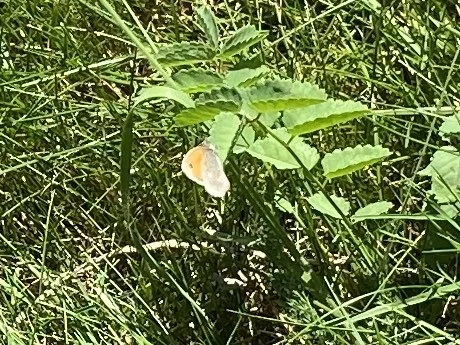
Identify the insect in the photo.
Coenonympha pamphilus
